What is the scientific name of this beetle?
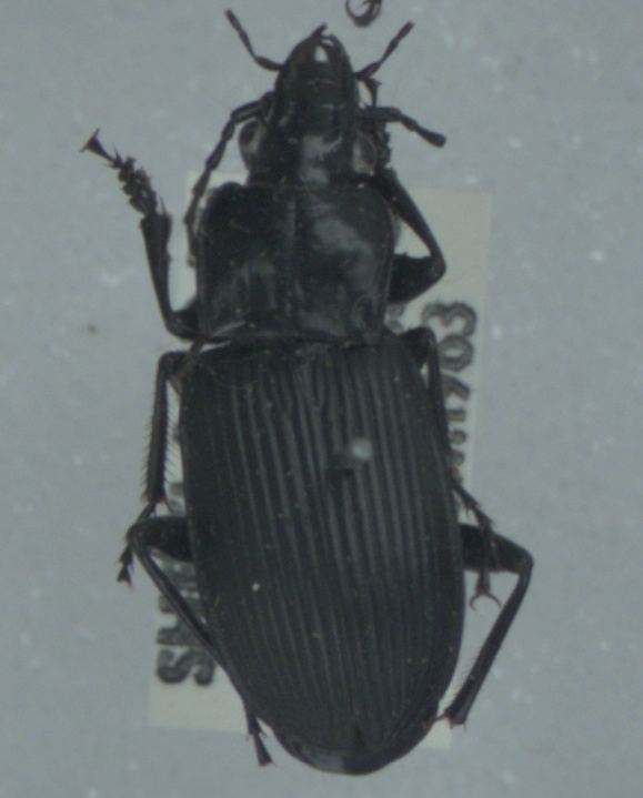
Pterostichus niger
